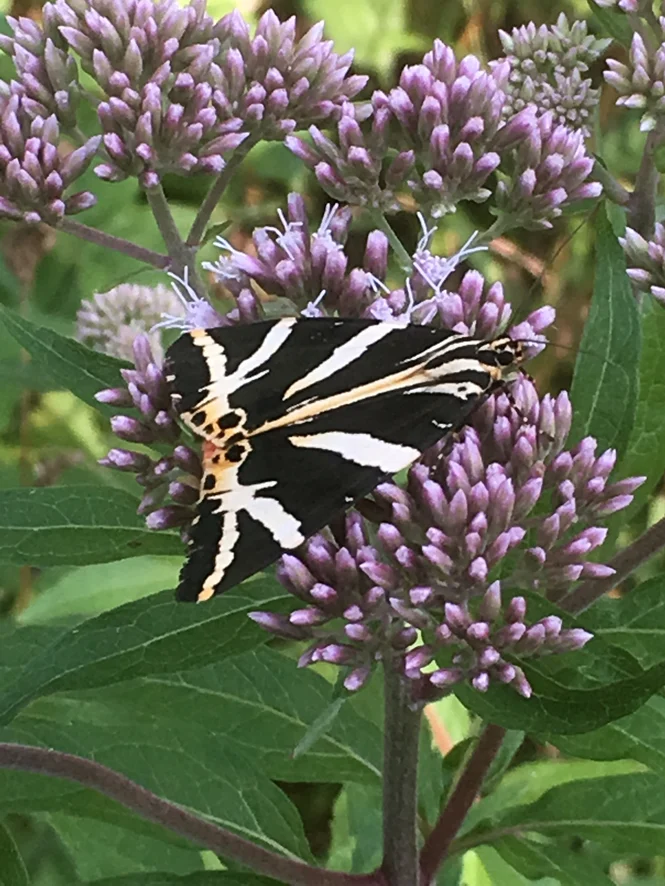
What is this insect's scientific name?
Euplagia quadripunctaria
